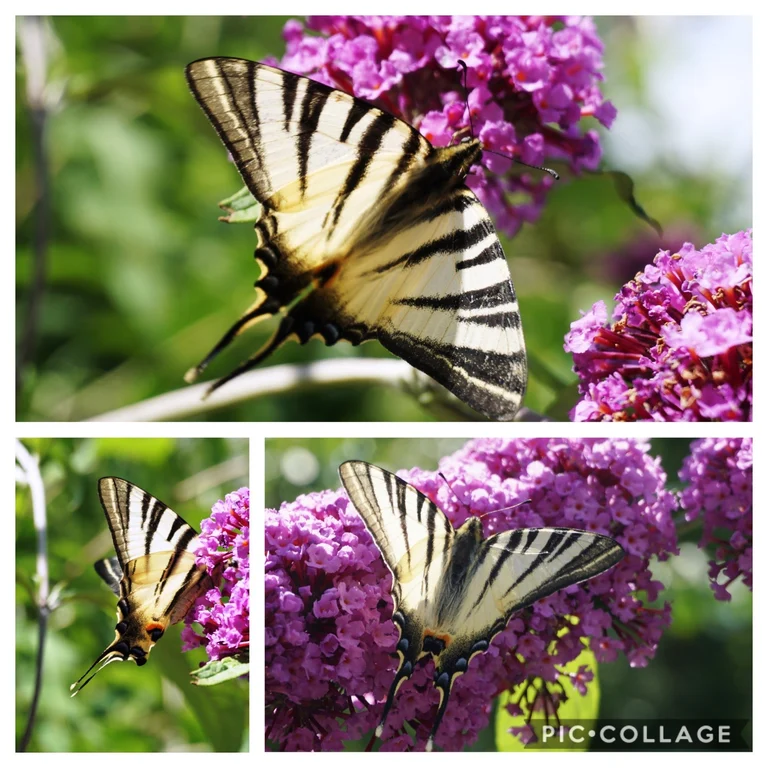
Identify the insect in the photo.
Iphiclides podalirius
